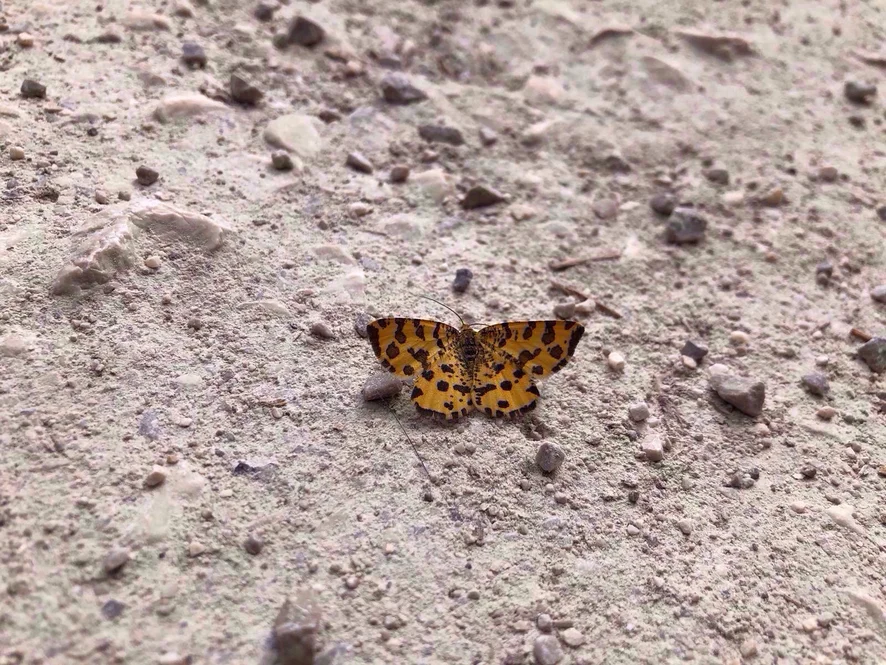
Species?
Pseudopanthera macularia
